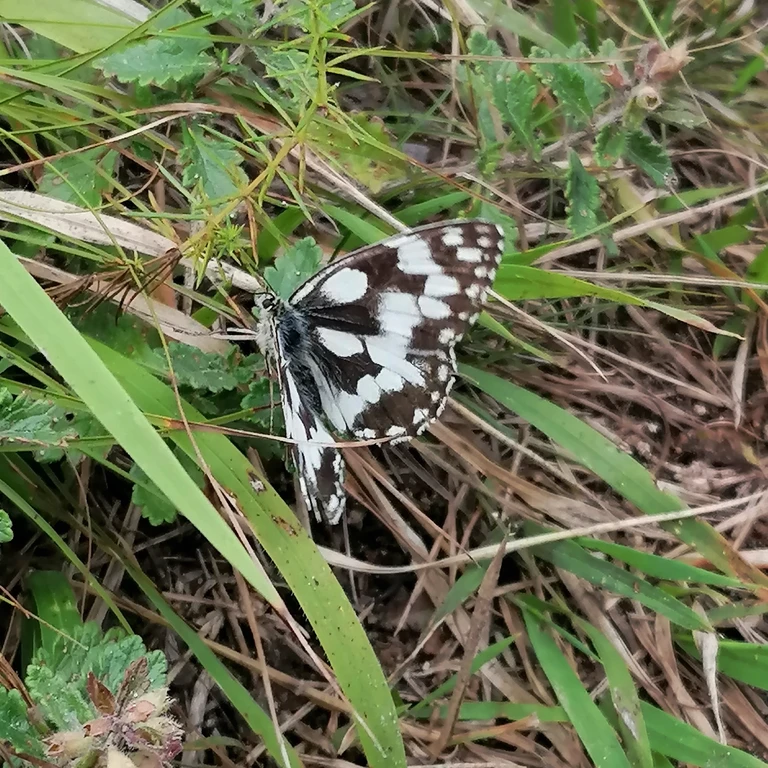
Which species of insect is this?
Melanargia galathea
